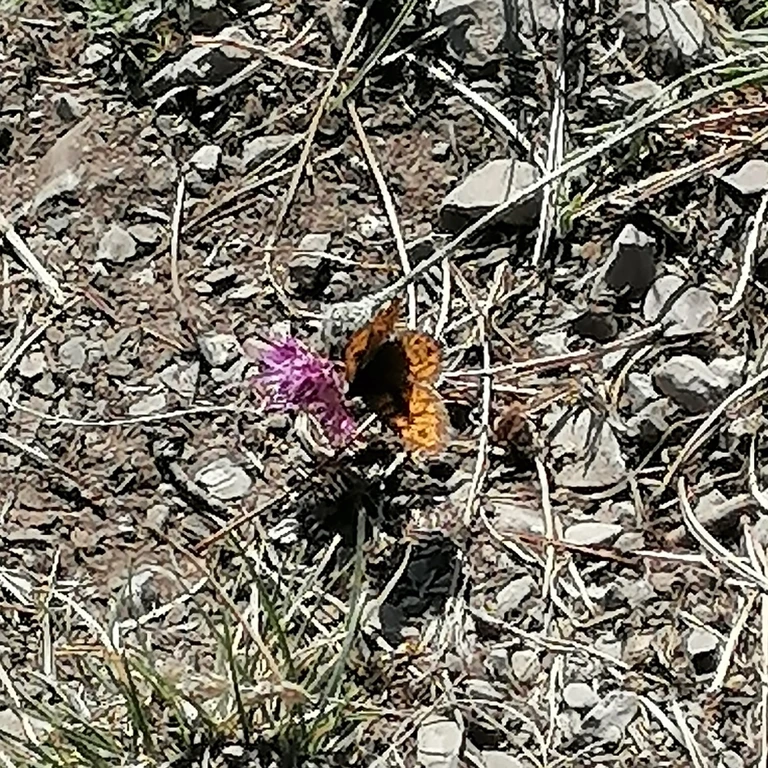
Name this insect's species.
Lasiommata megera (also Pararge megera)
